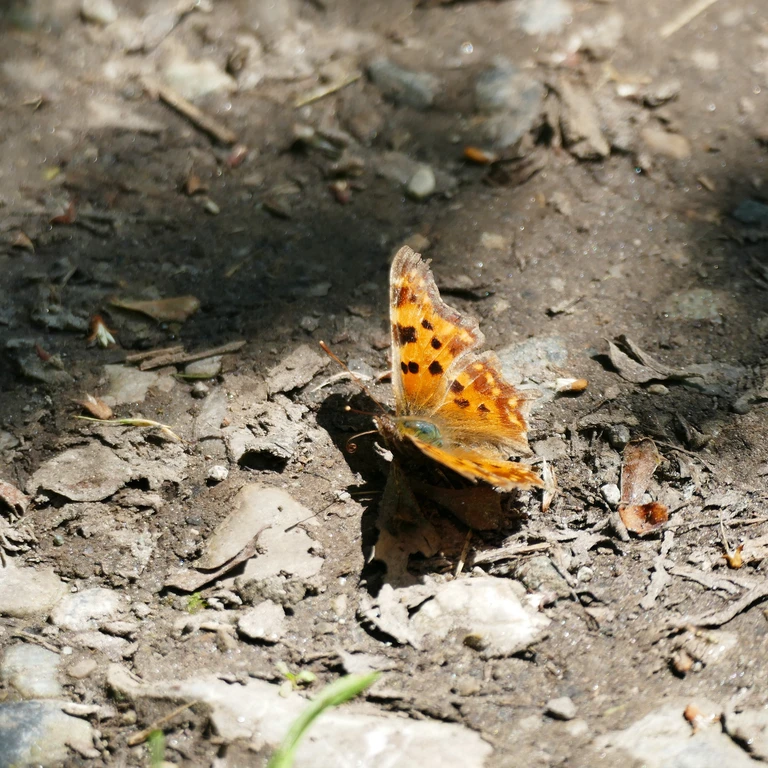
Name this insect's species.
Polygonia c-album
